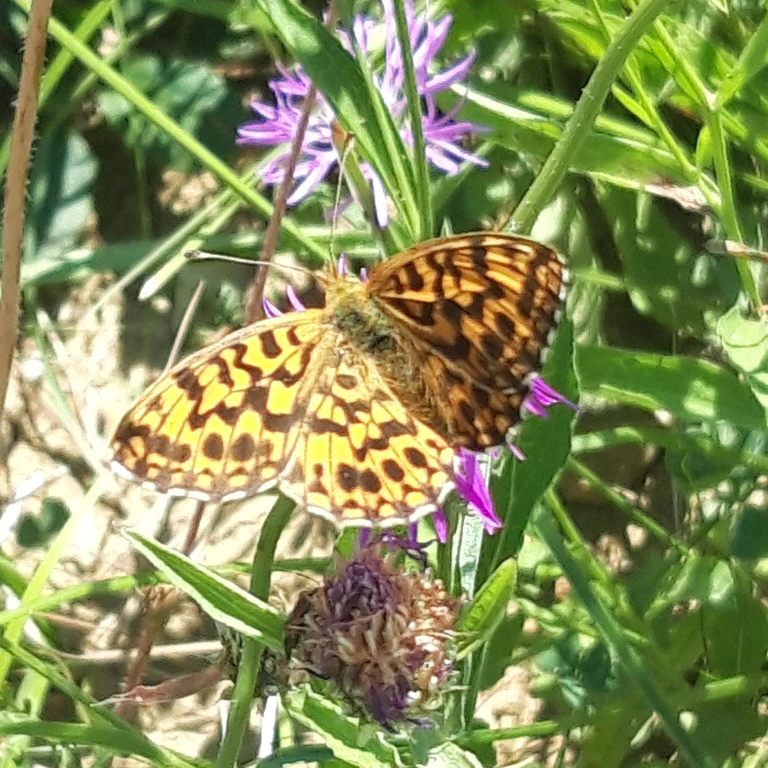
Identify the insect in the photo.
Boloria dia
